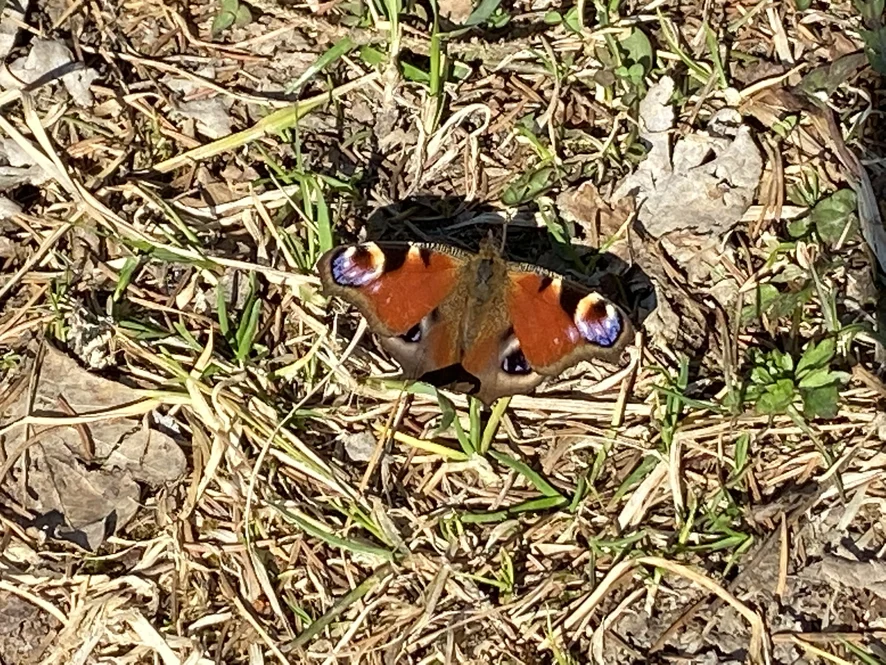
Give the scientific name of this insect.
Aglais io
